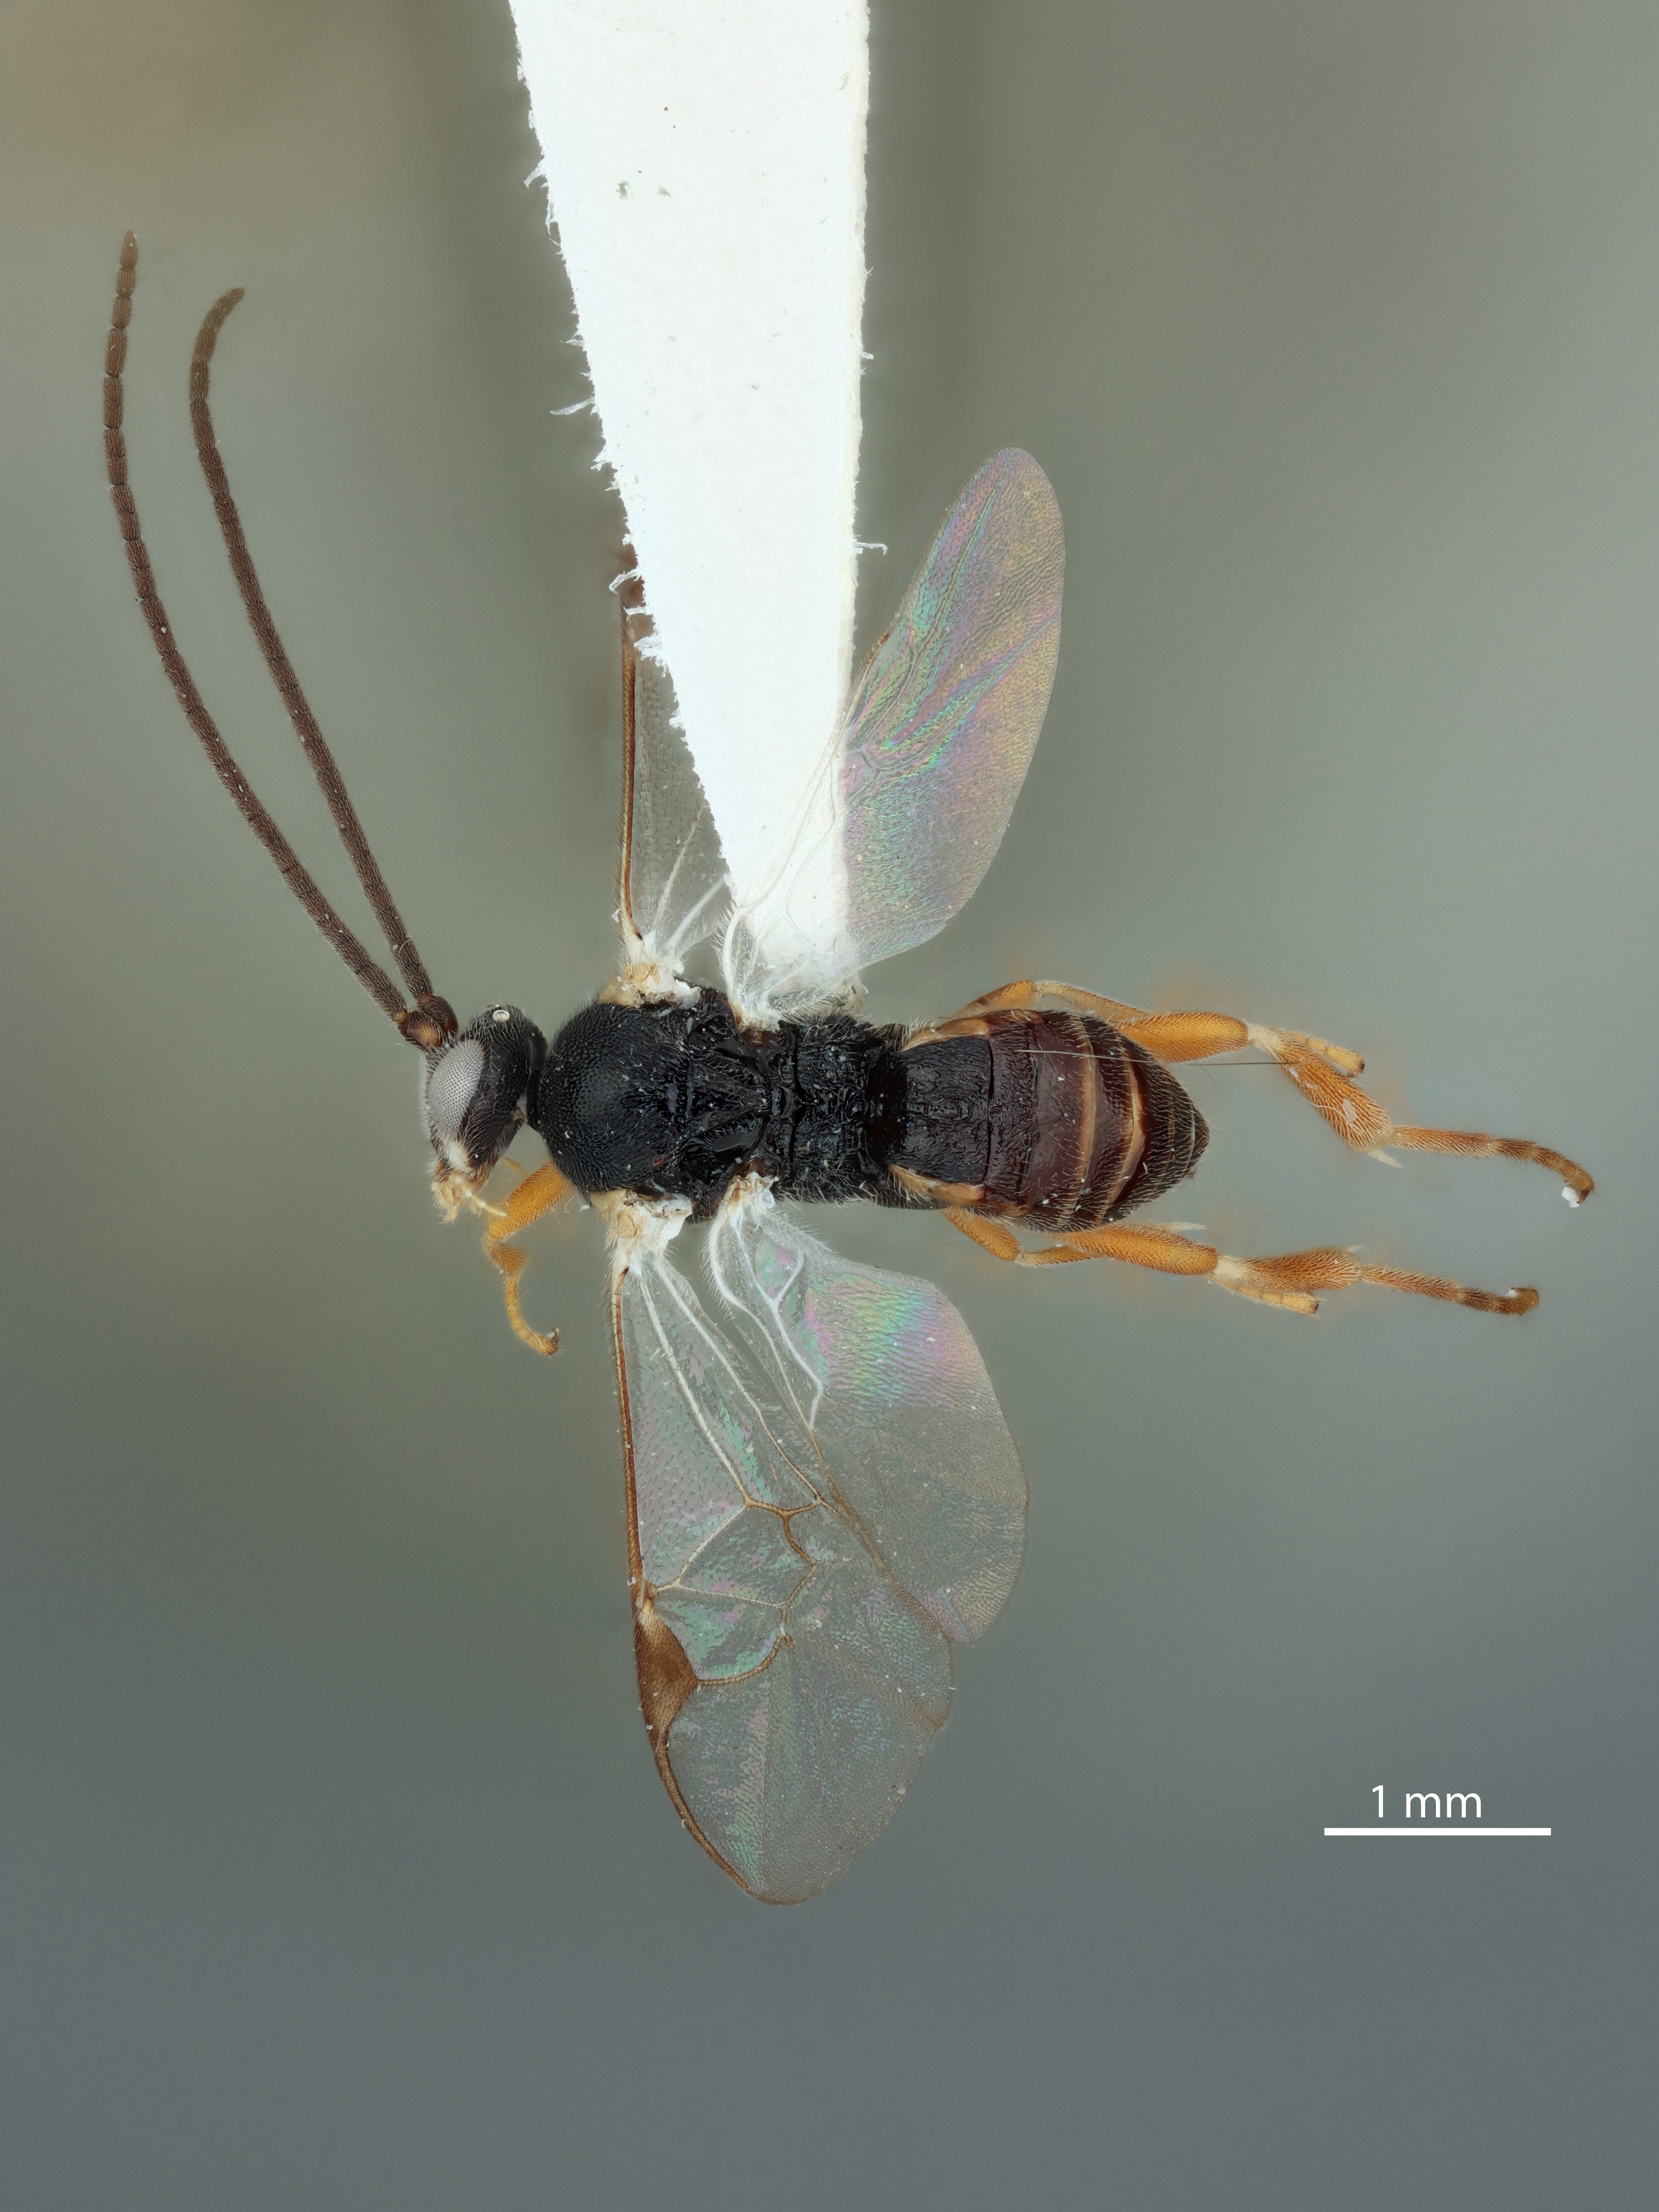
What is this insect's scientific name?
Alphomelon winniewertzae
